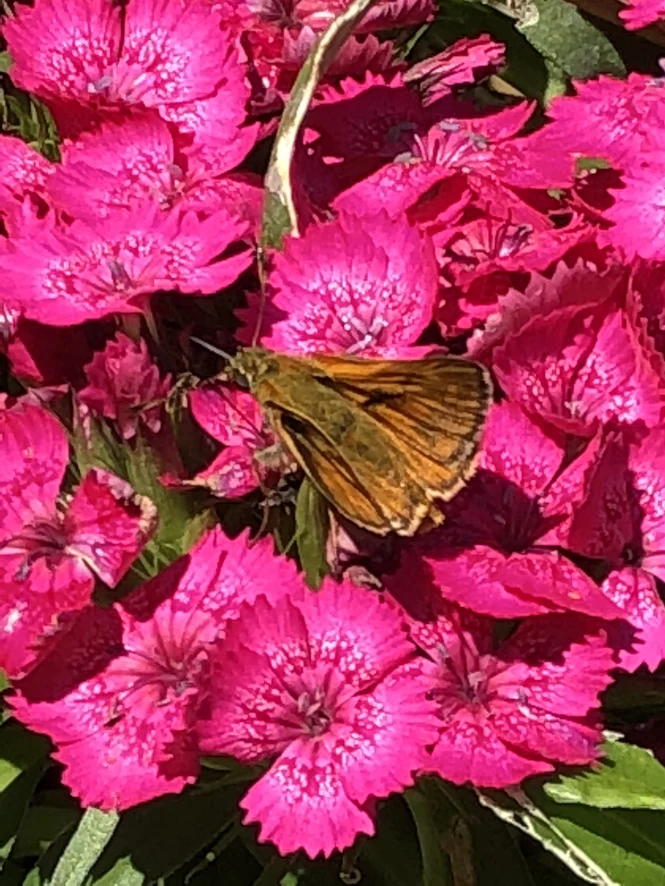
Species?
Ochlodes sylvanus (also Ochlodes venata)
